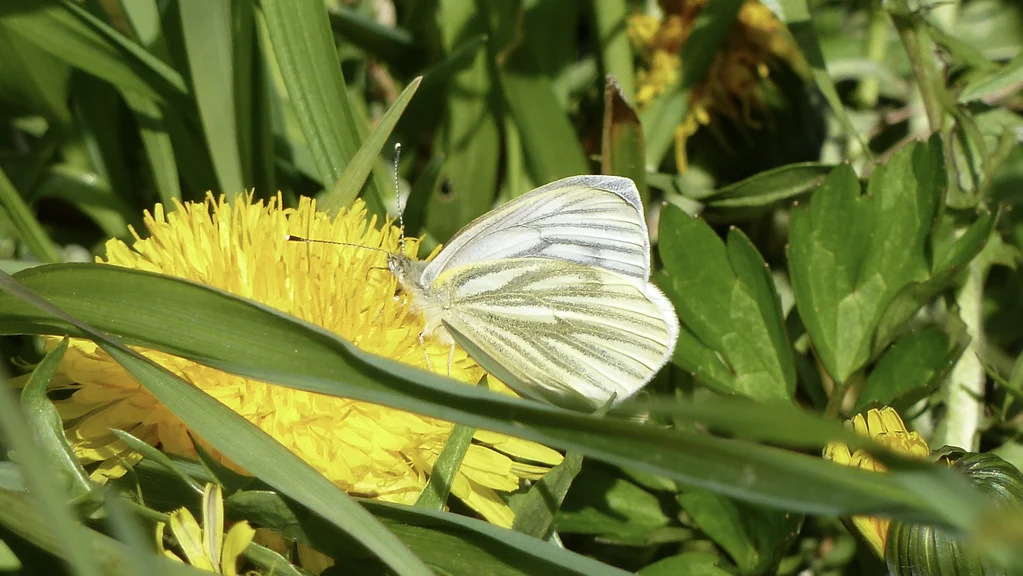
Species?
Pieris napi
